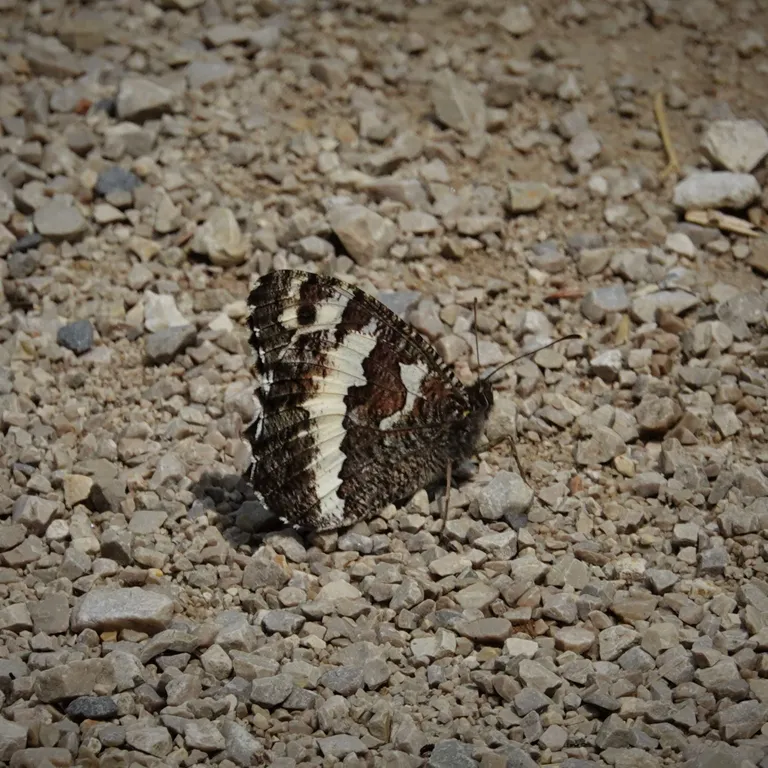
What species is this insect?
Brintesia circe
